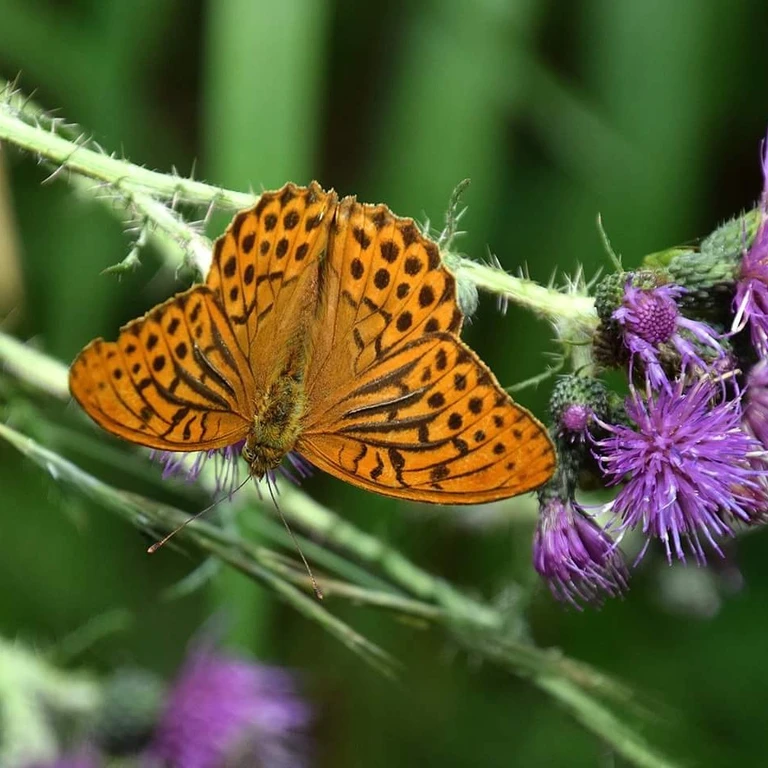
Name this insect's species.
Argynnis paphia
